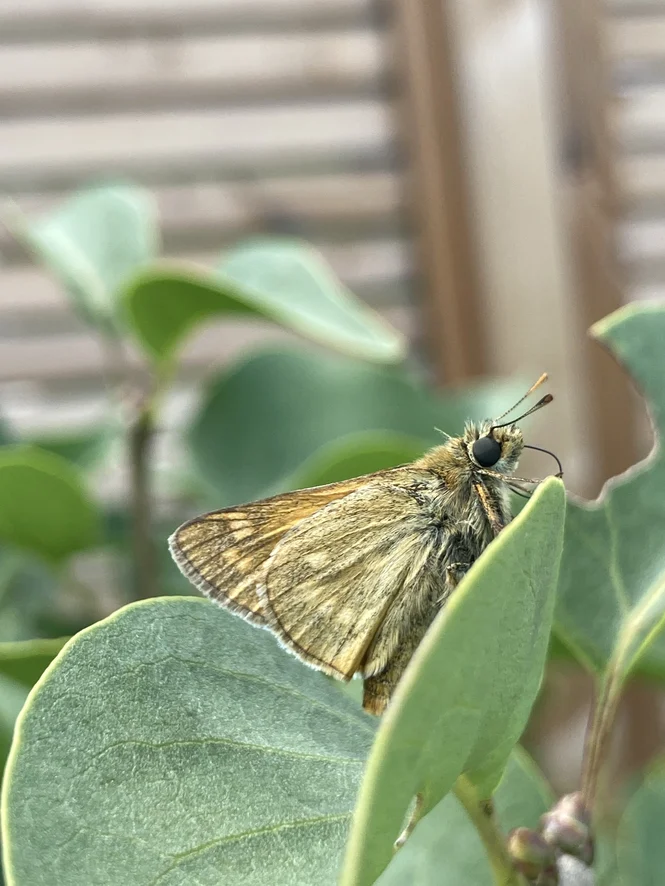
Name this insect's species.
Ochlodes sylvanus (also Ochlodes venata)
